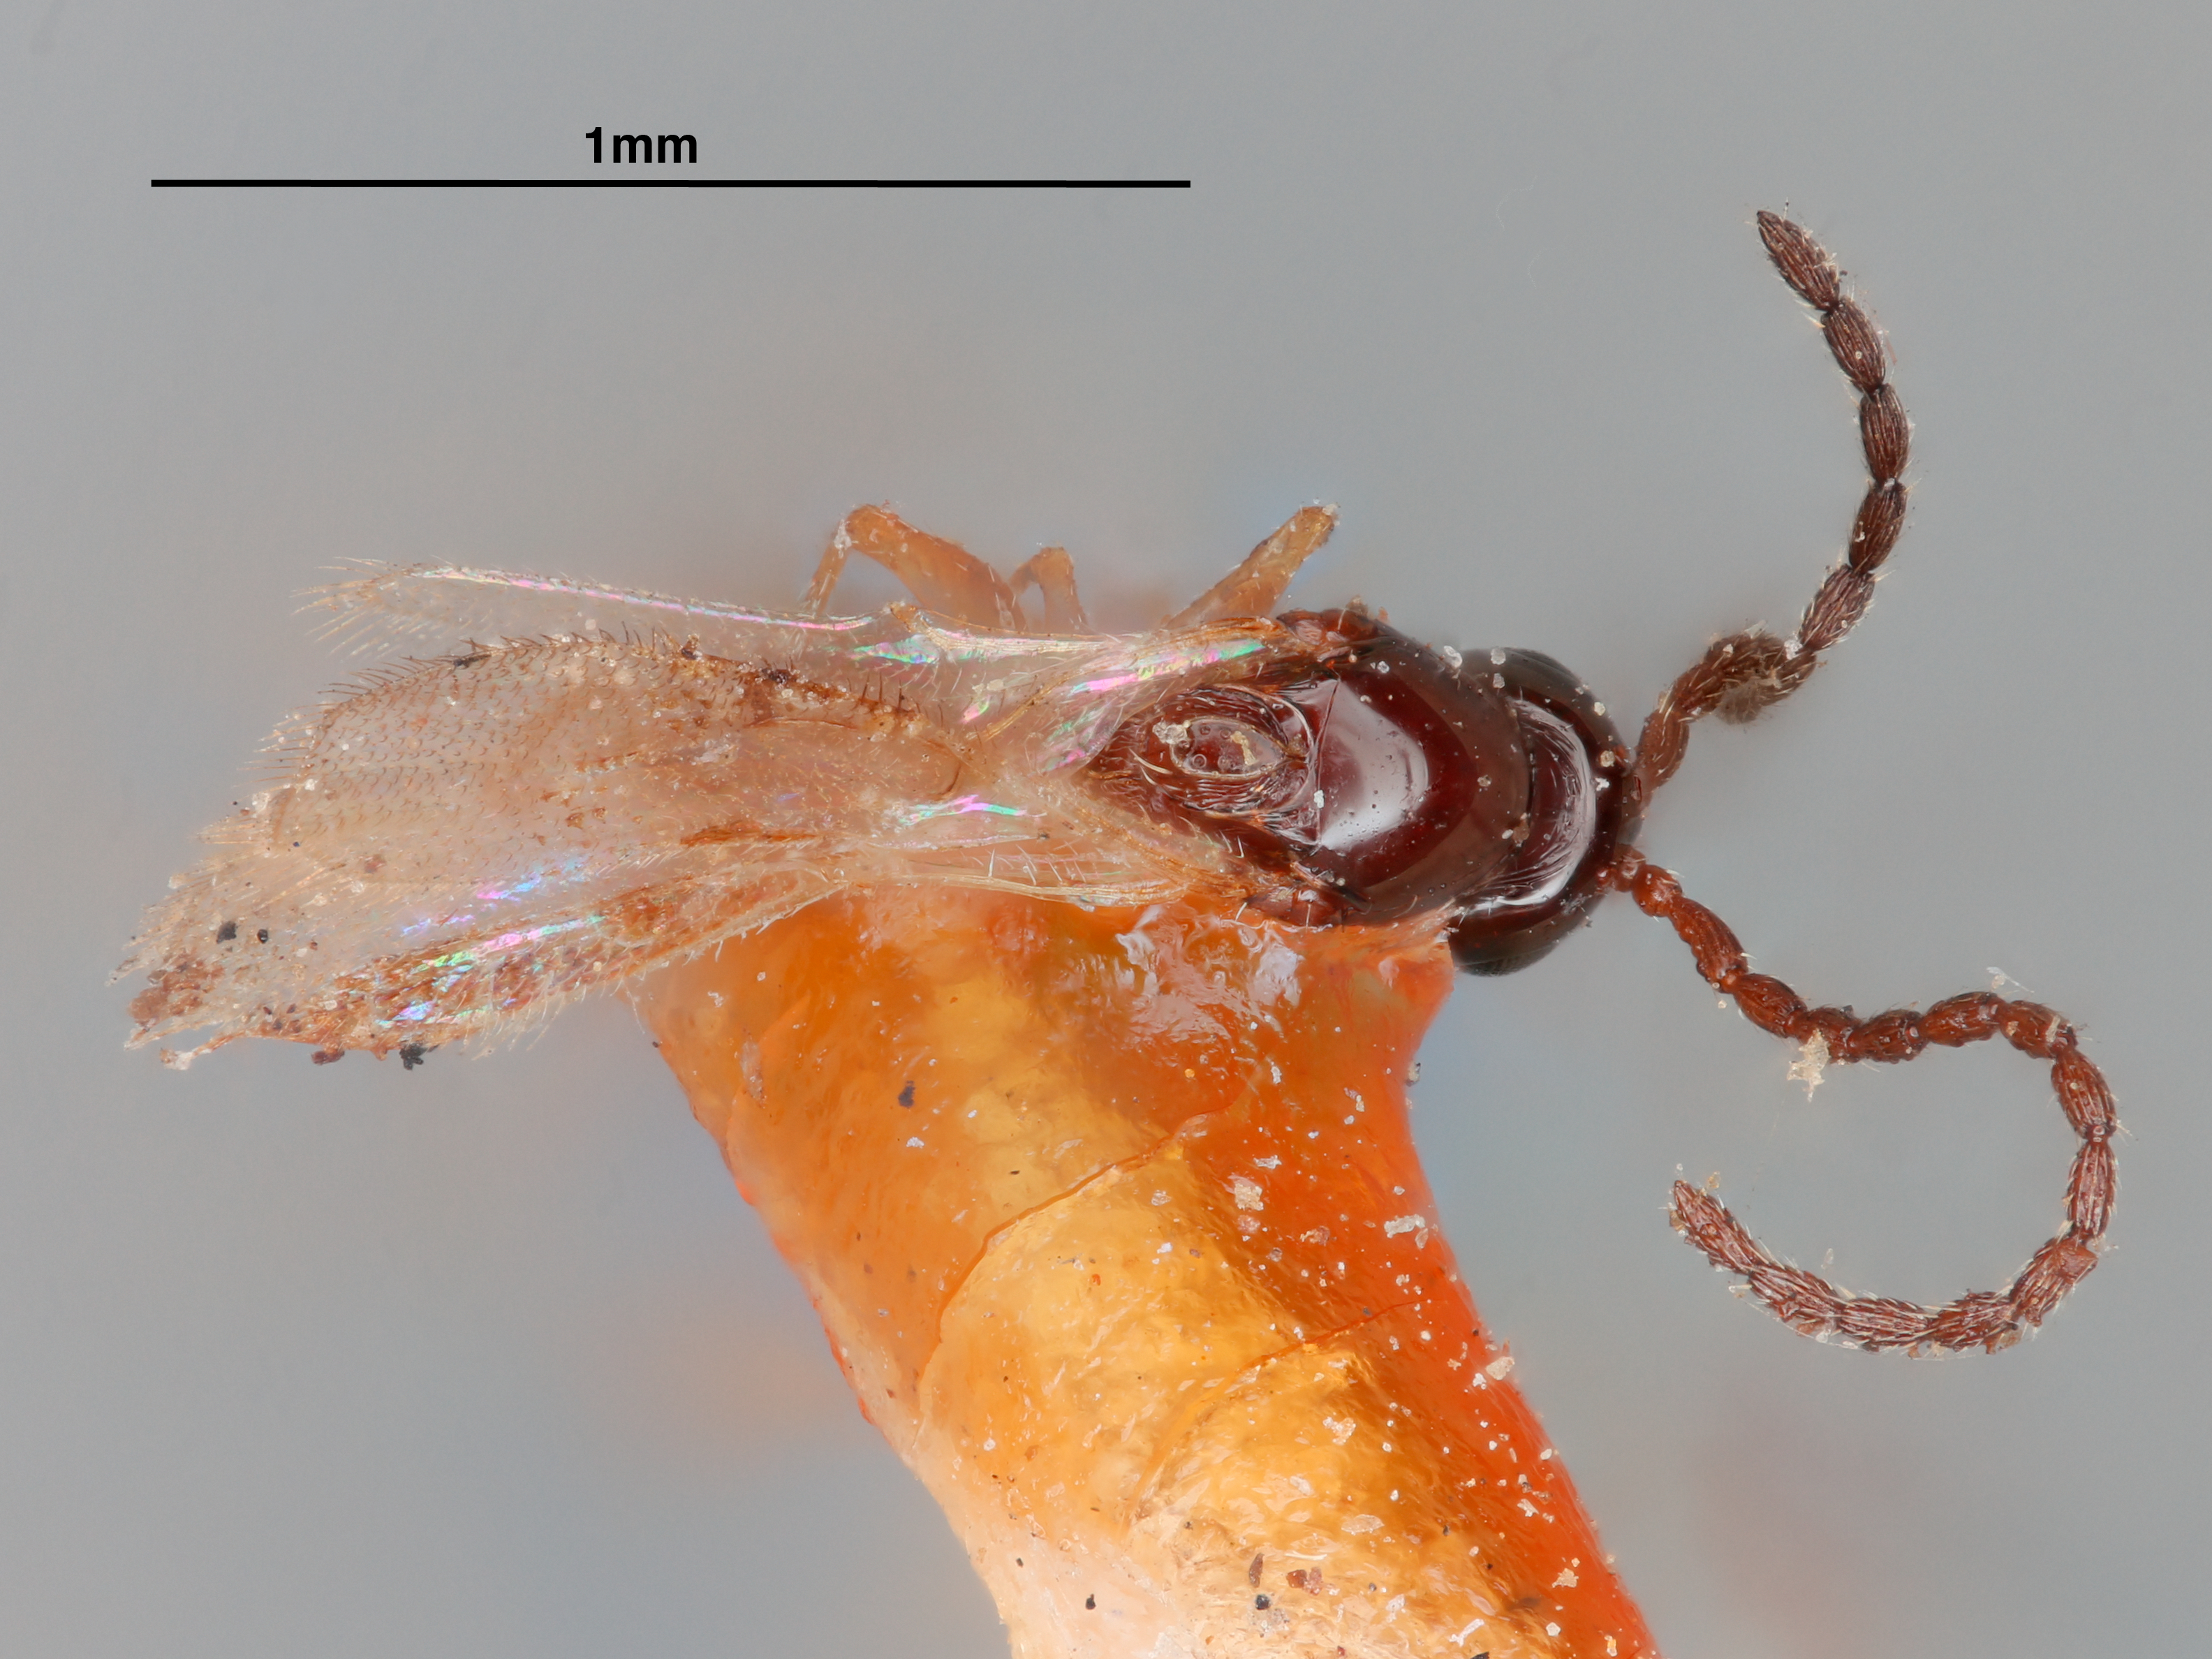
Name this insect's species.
Eucoila siphonophorae
